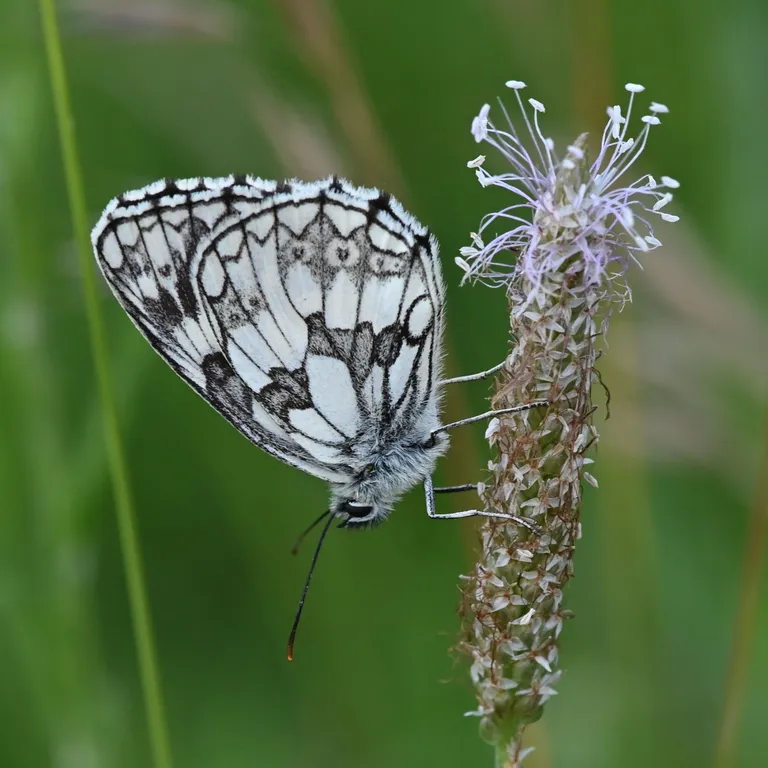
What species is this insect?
Melanargia galathea
